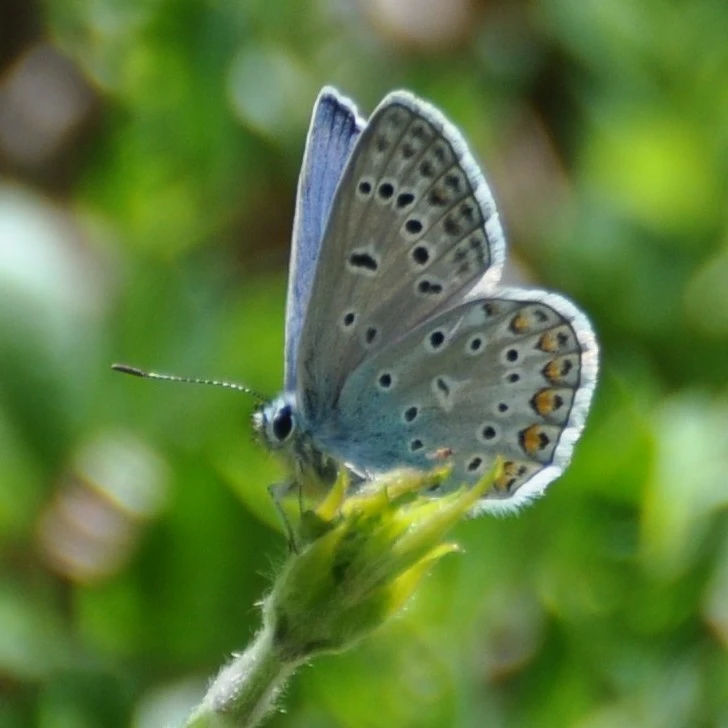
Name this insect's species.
Polyommatus icarus
